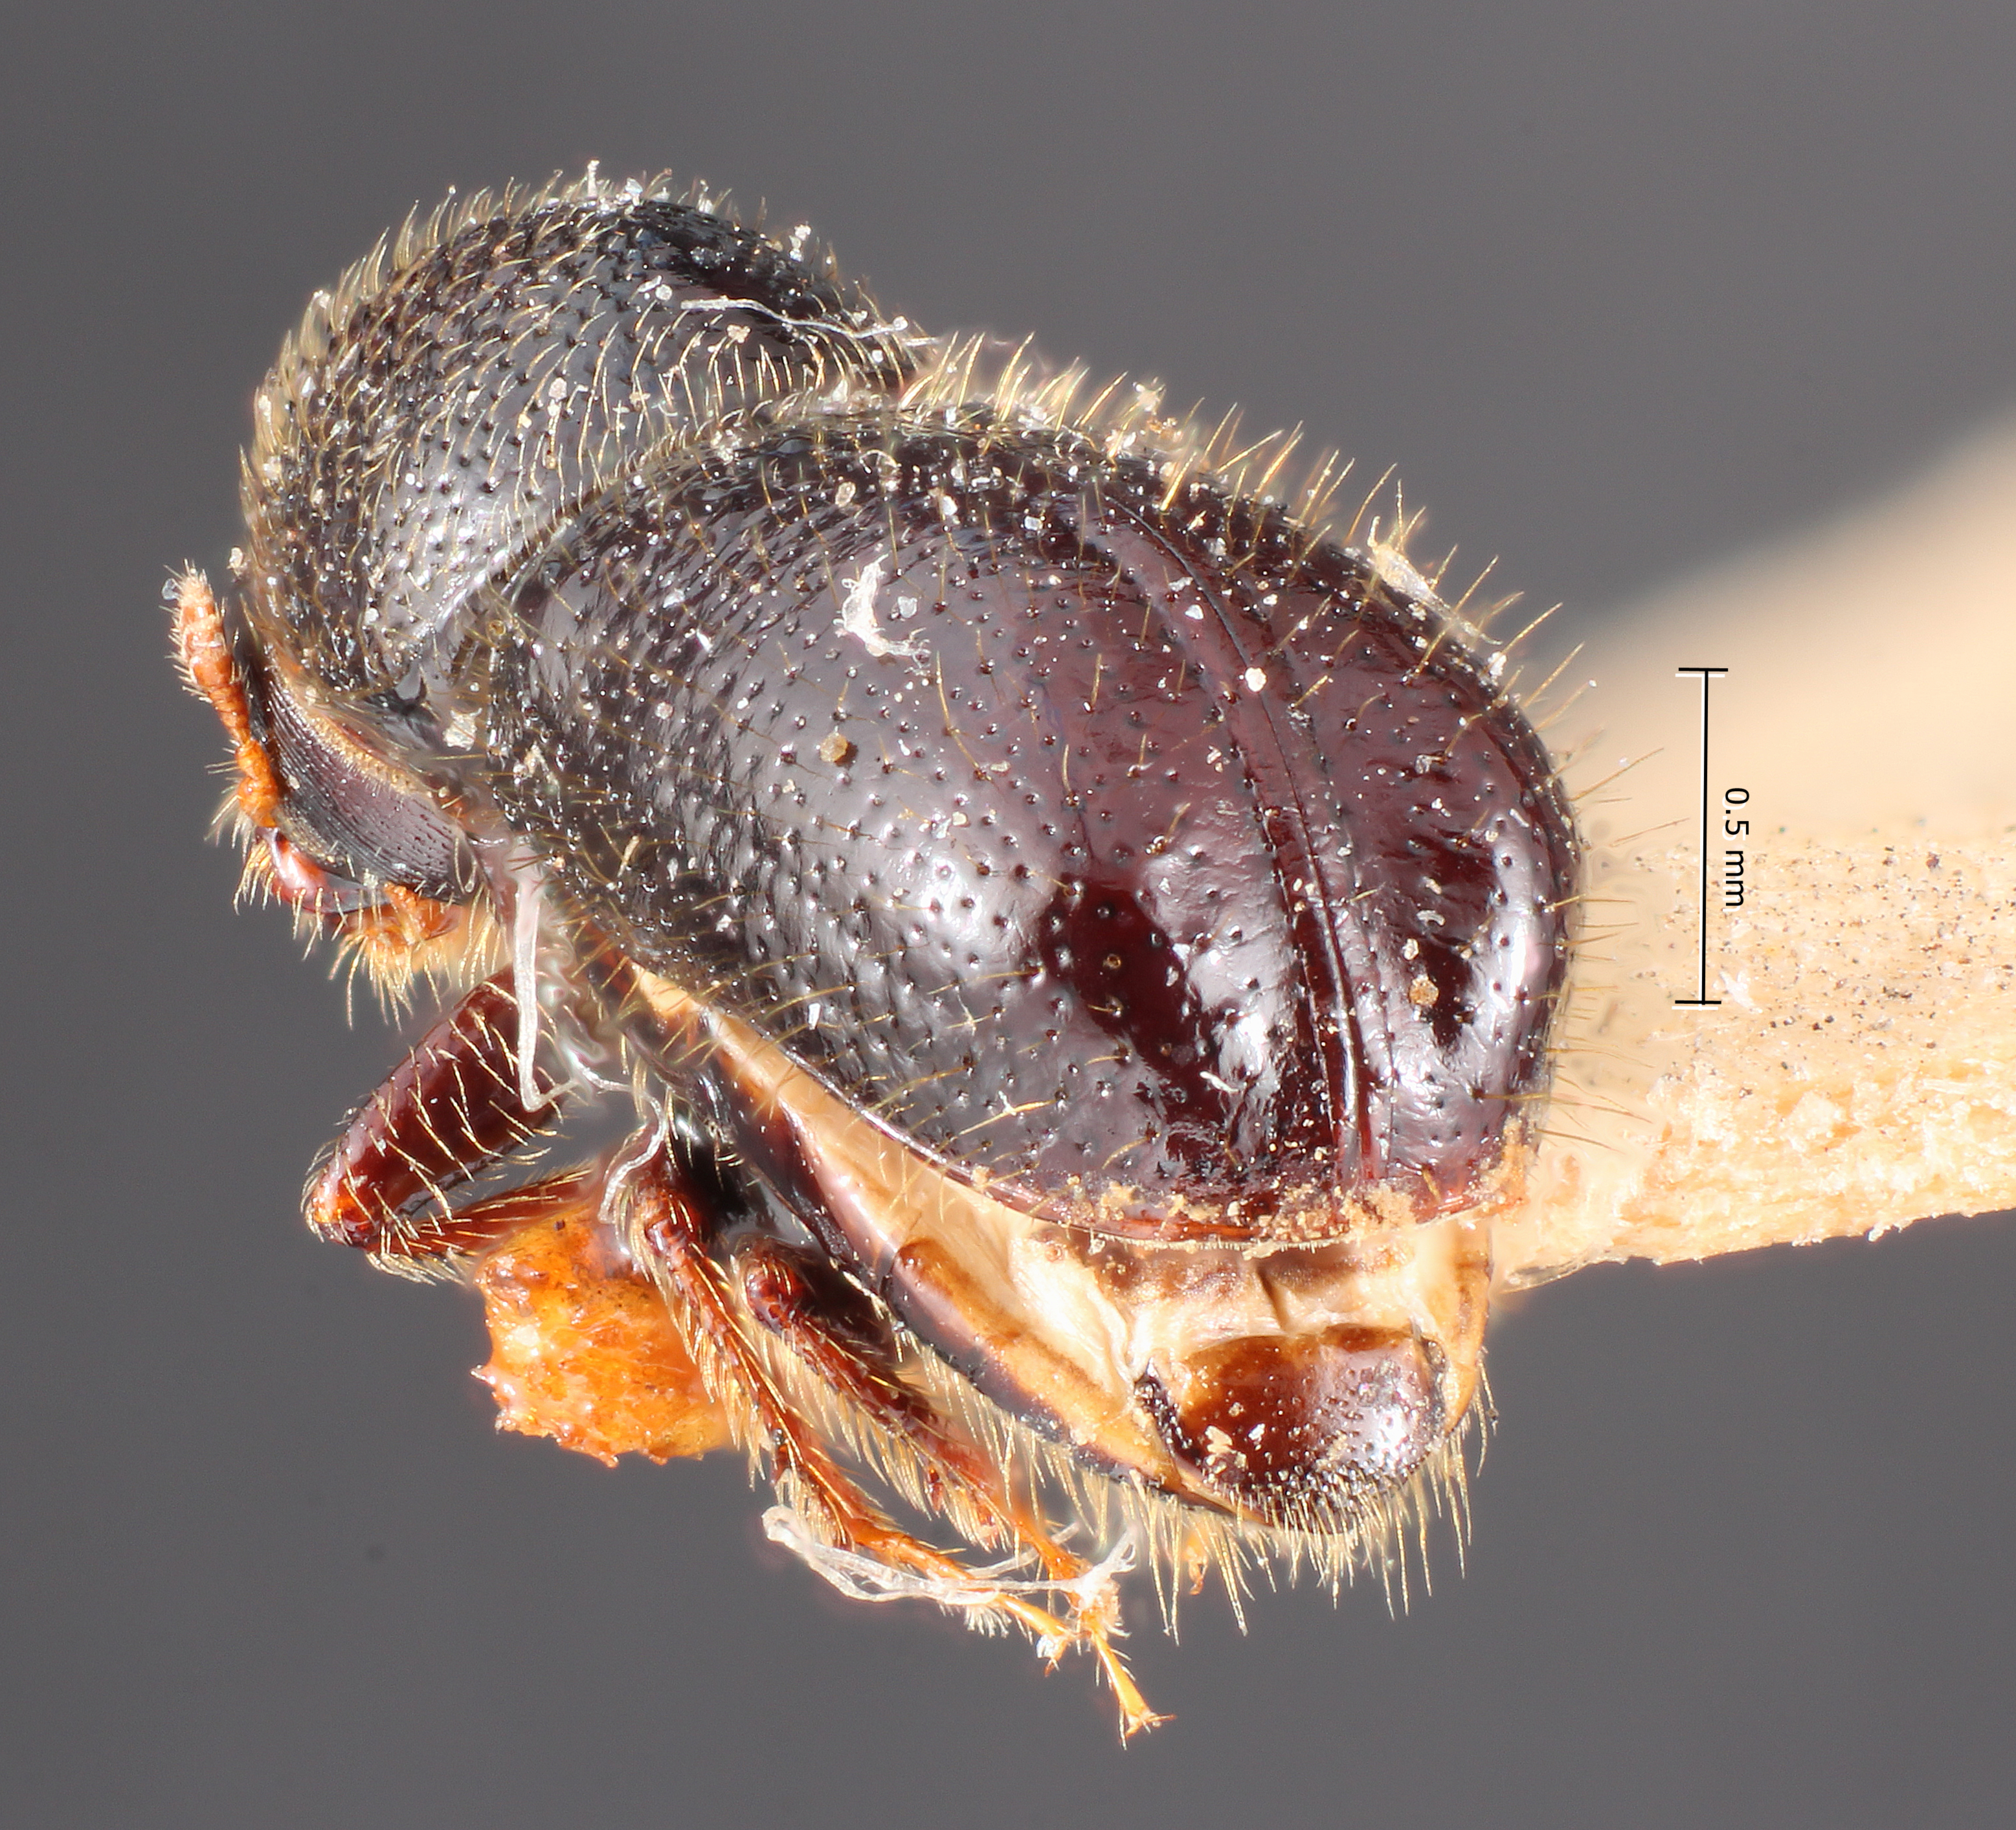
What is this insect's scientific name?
Conophthorus monophyllae
